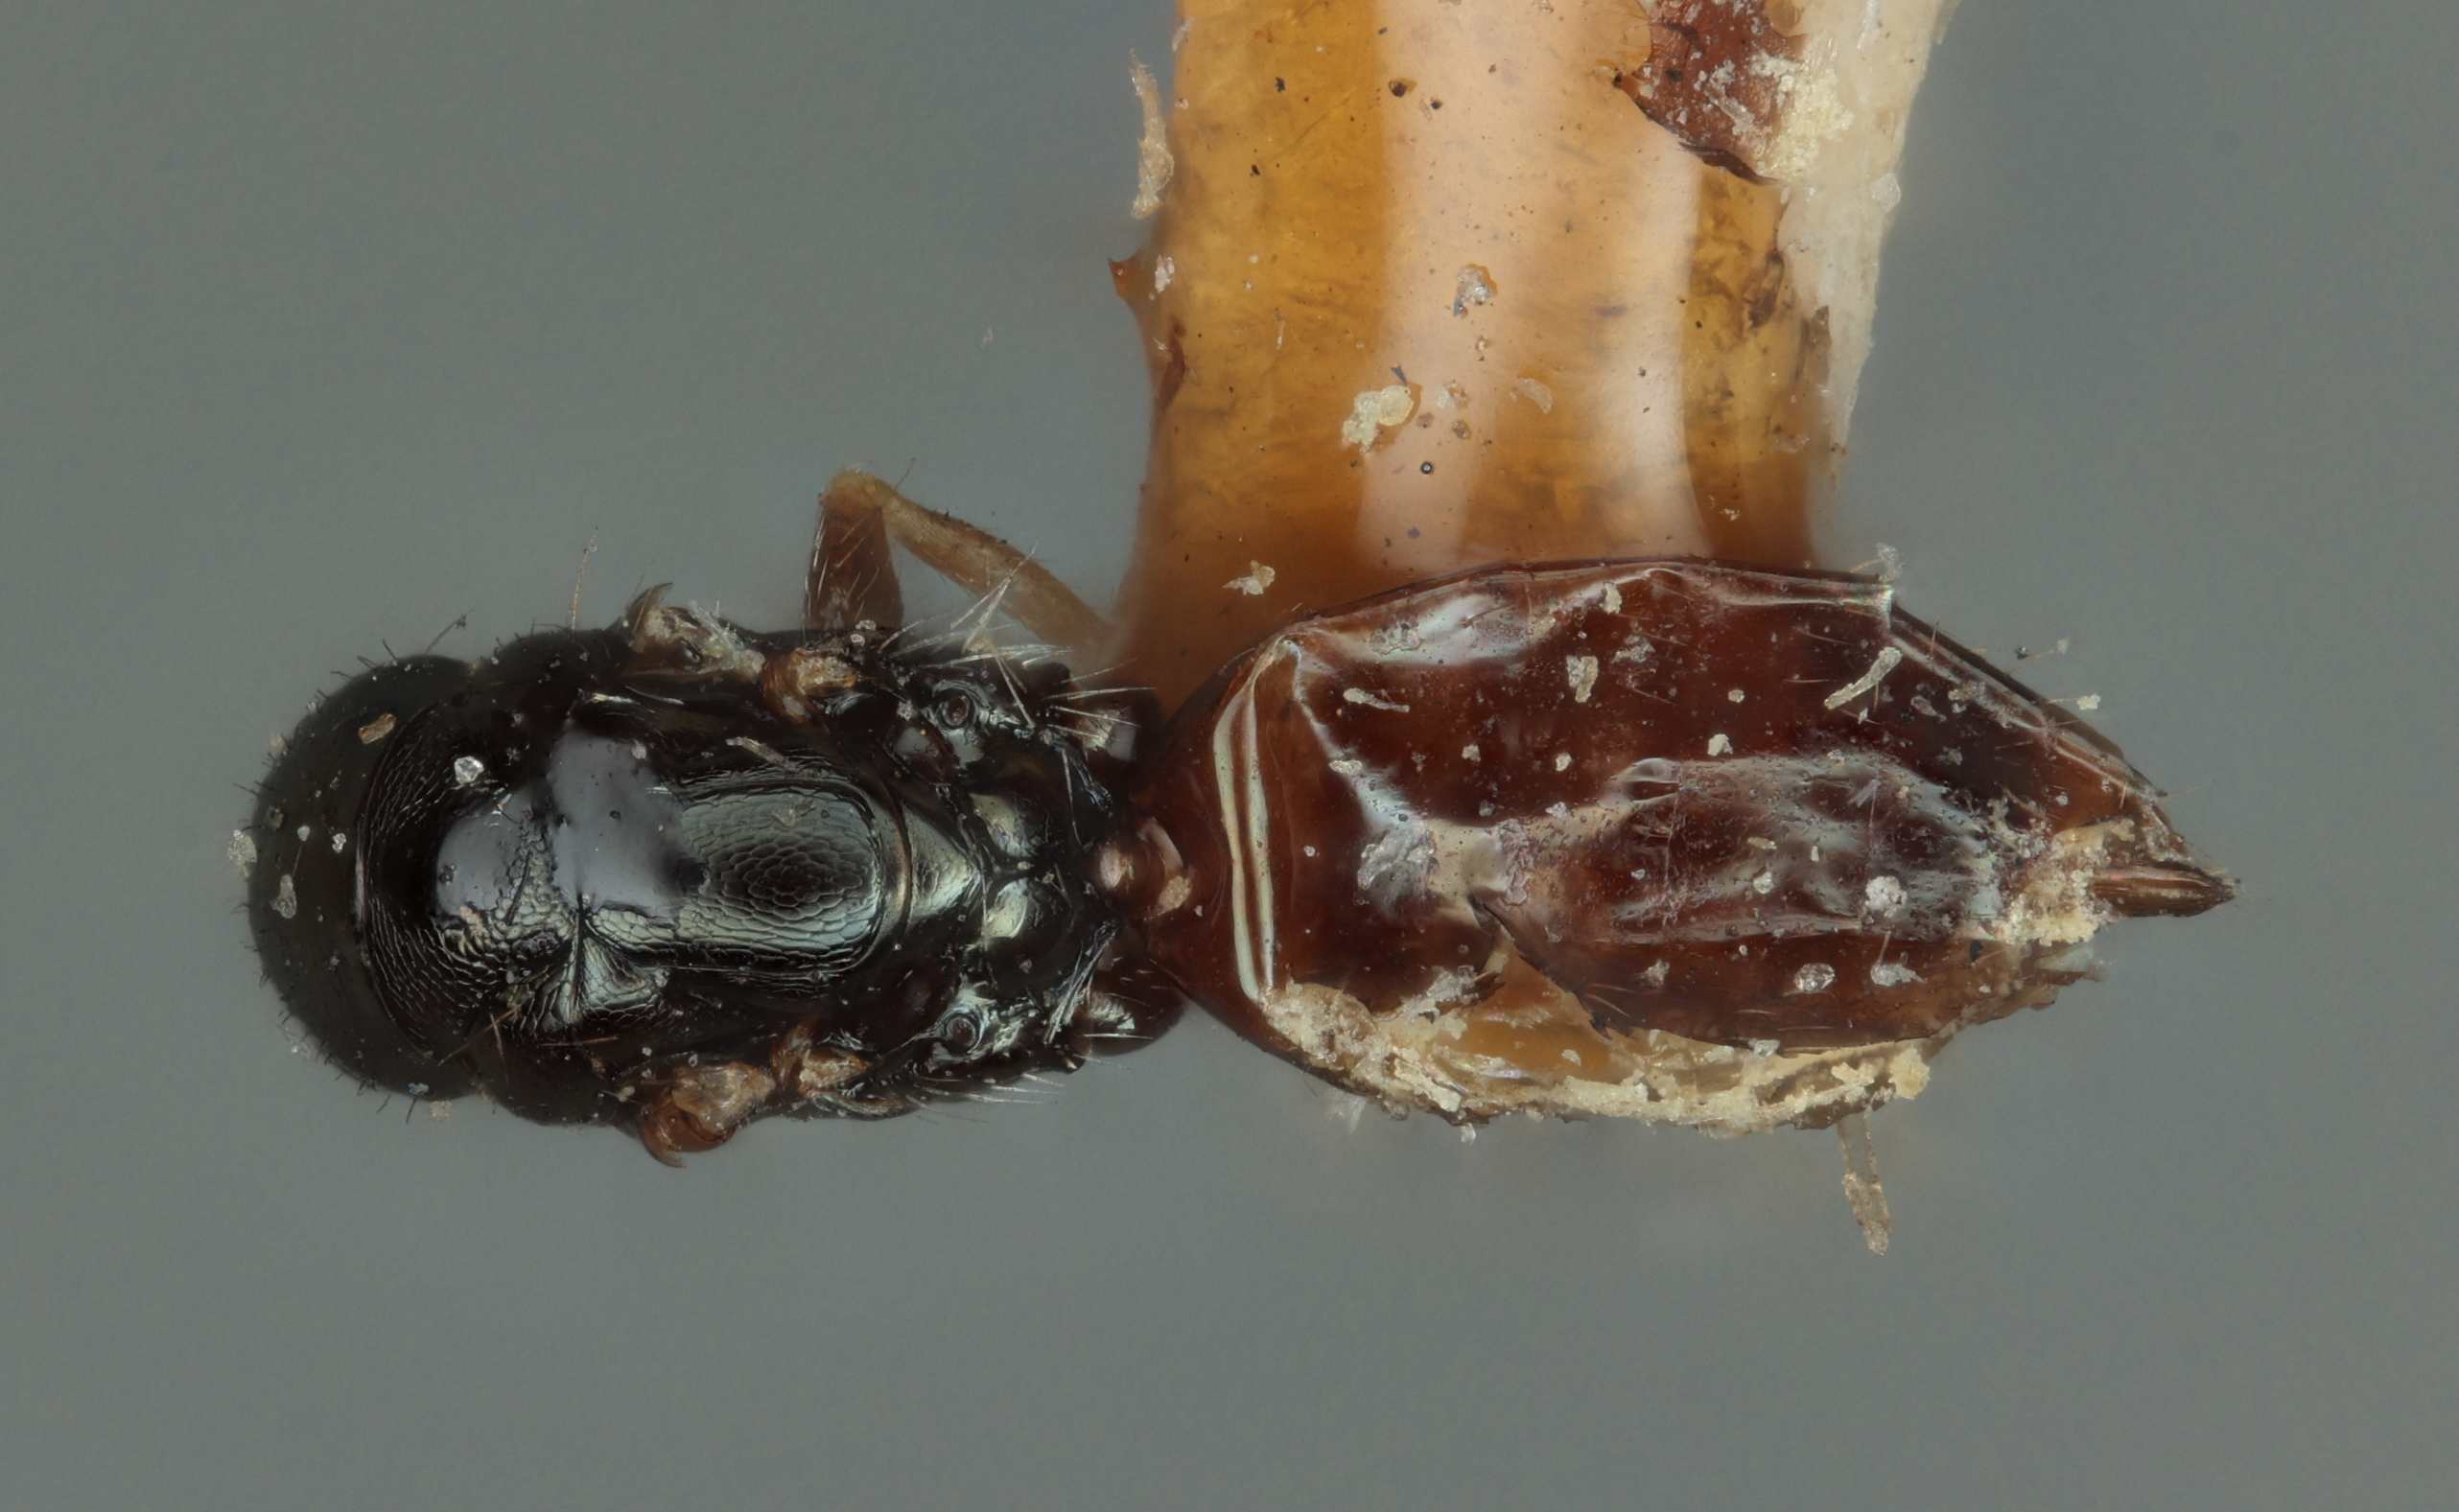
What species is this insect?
Hyssopus thymus
